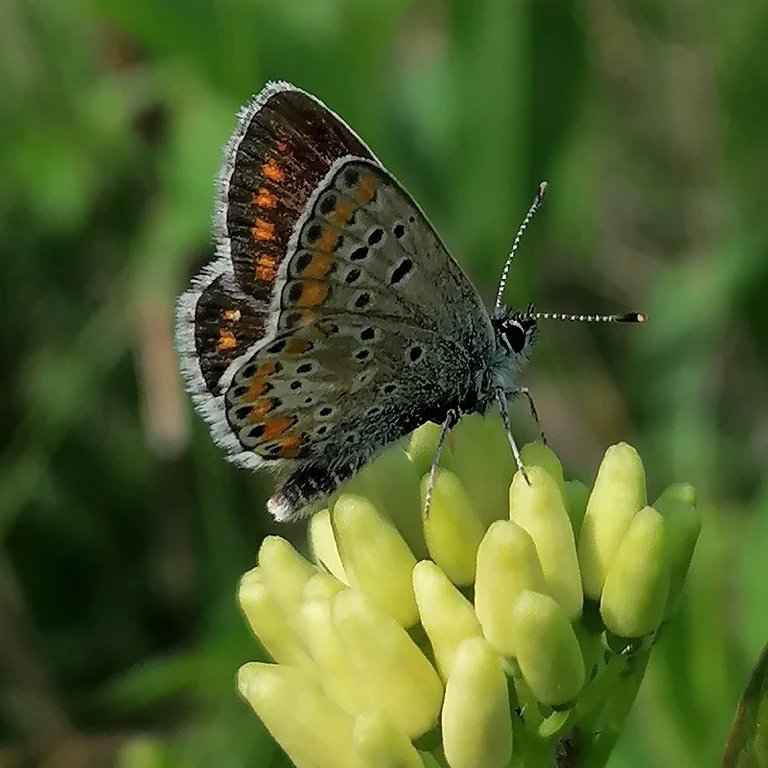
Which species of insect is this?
Aricia agestis/artaxerxes
